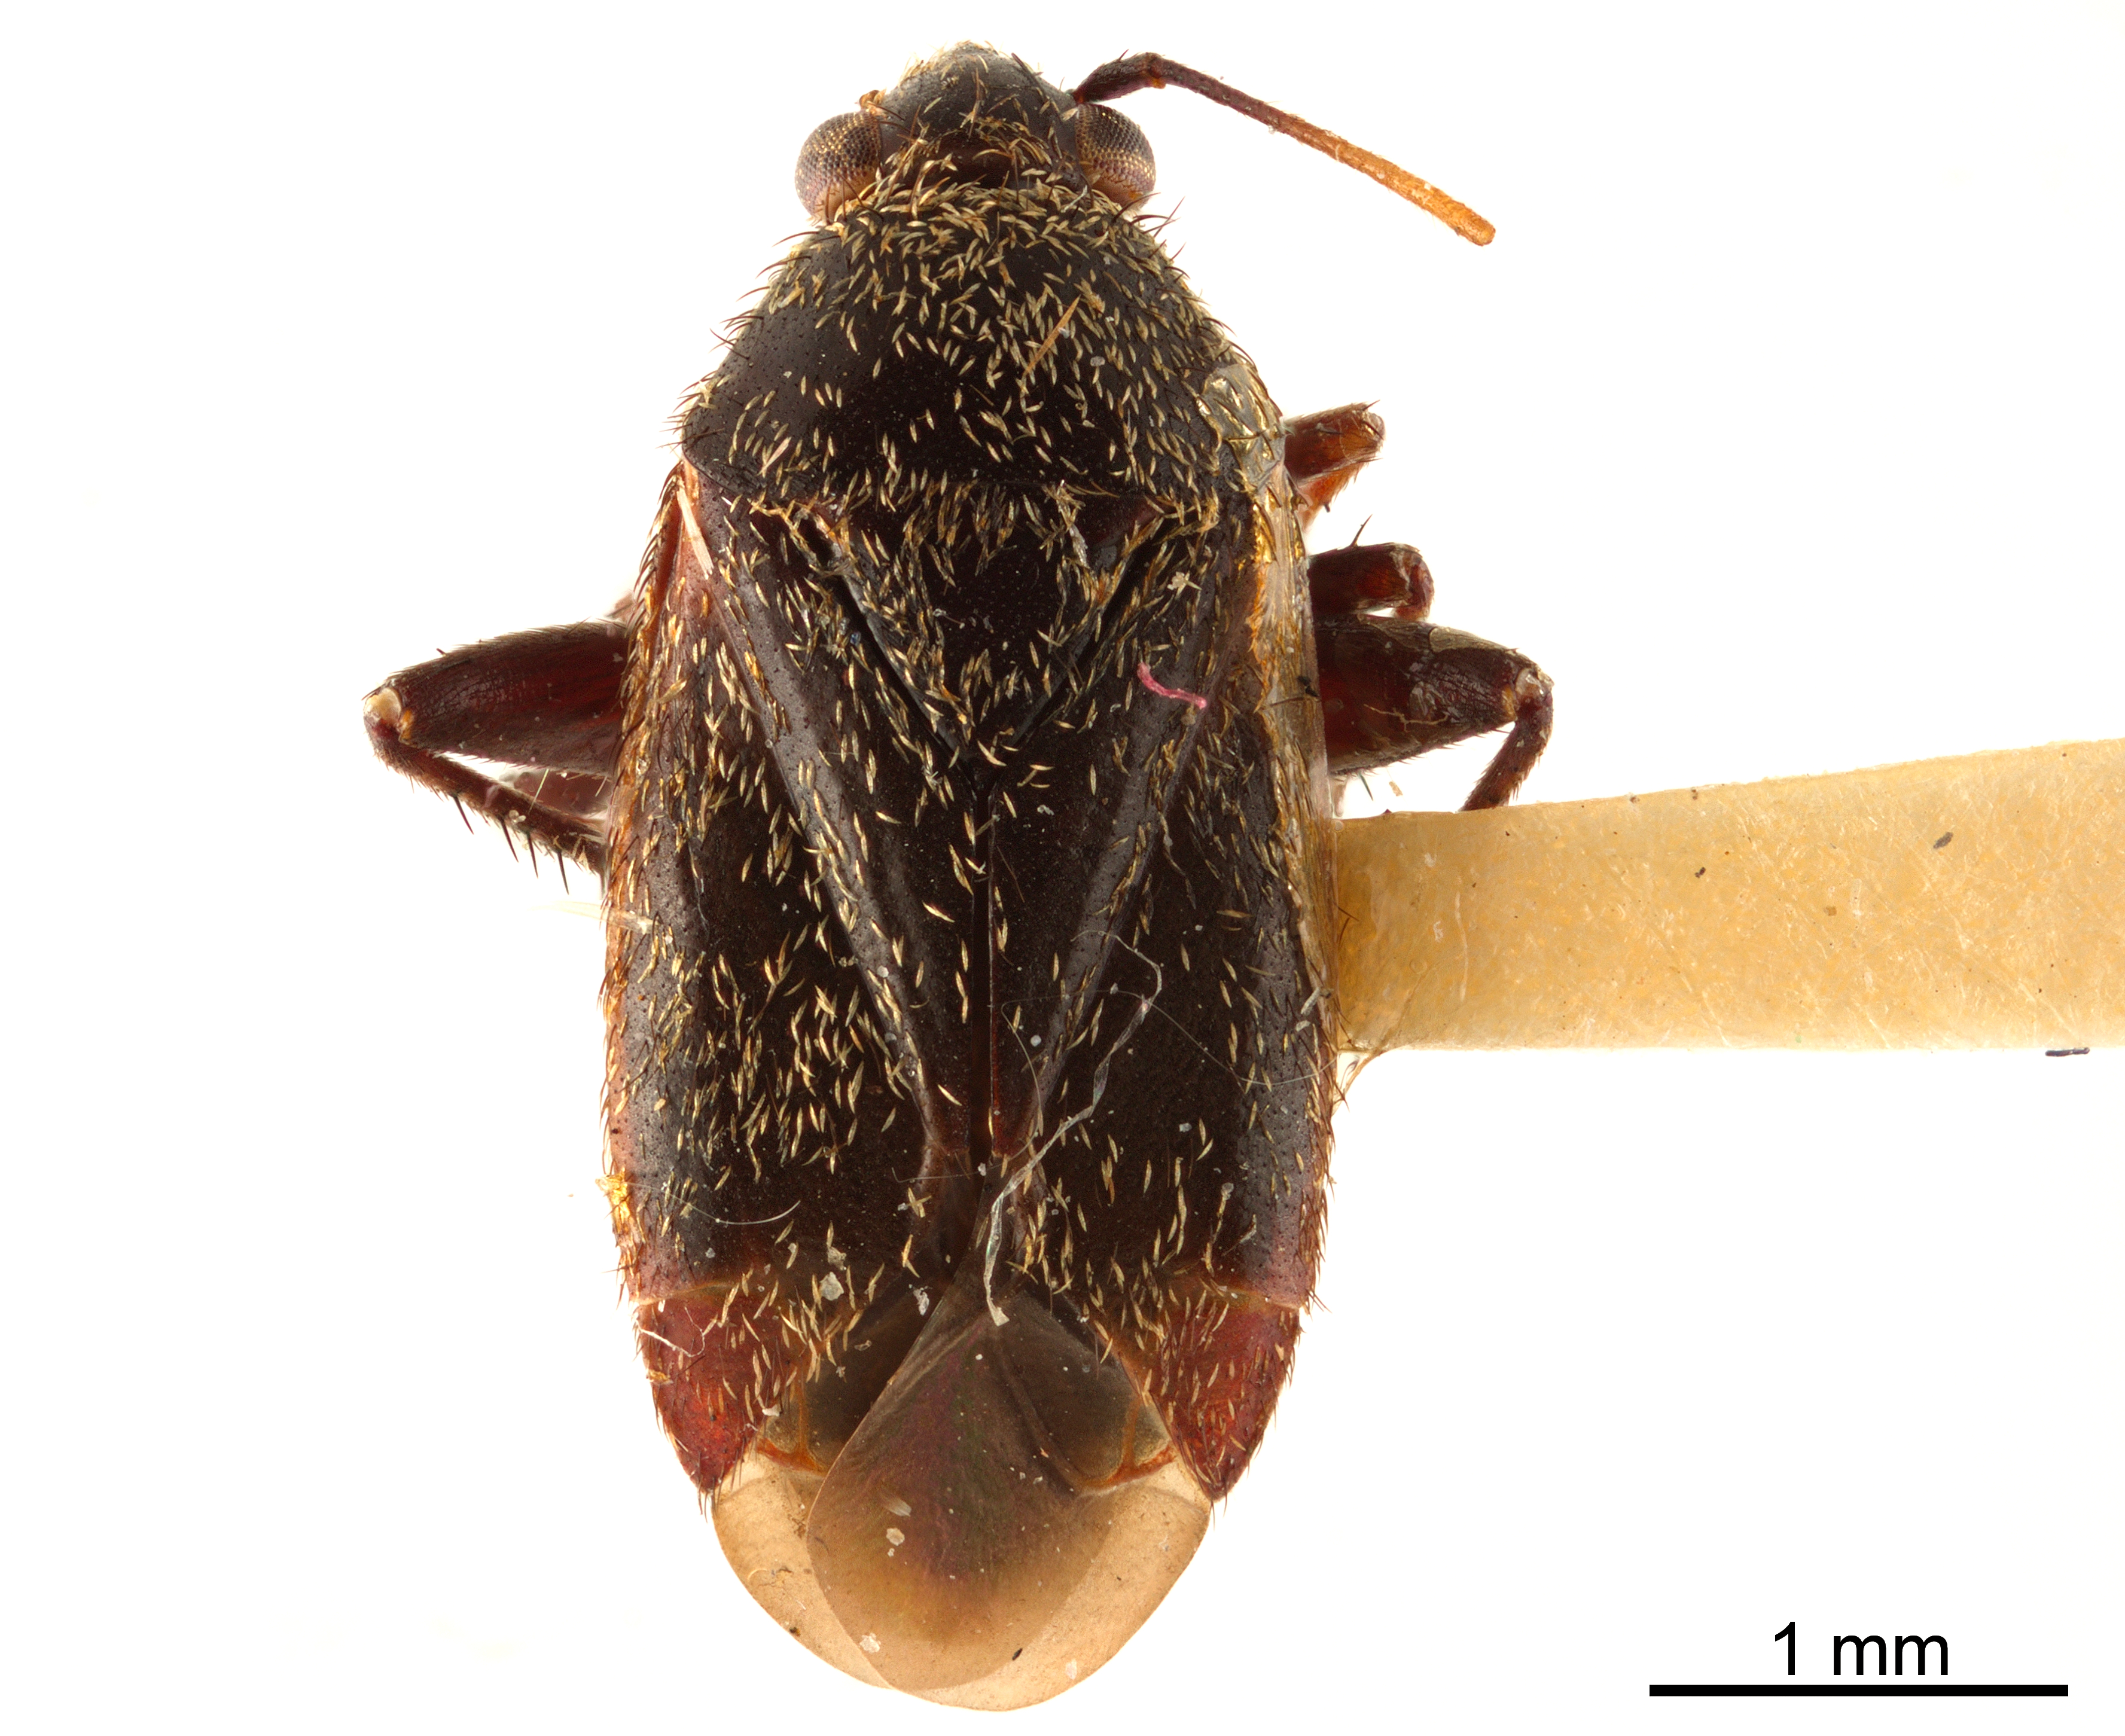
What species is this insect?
Gonzalezinus squamosus
